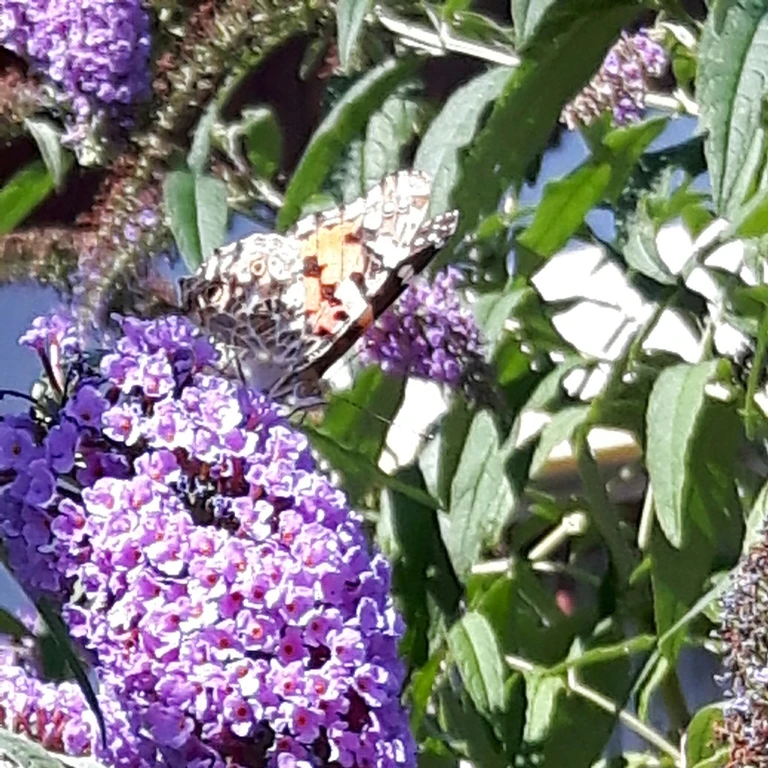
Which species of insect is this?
Vanessa cardui
